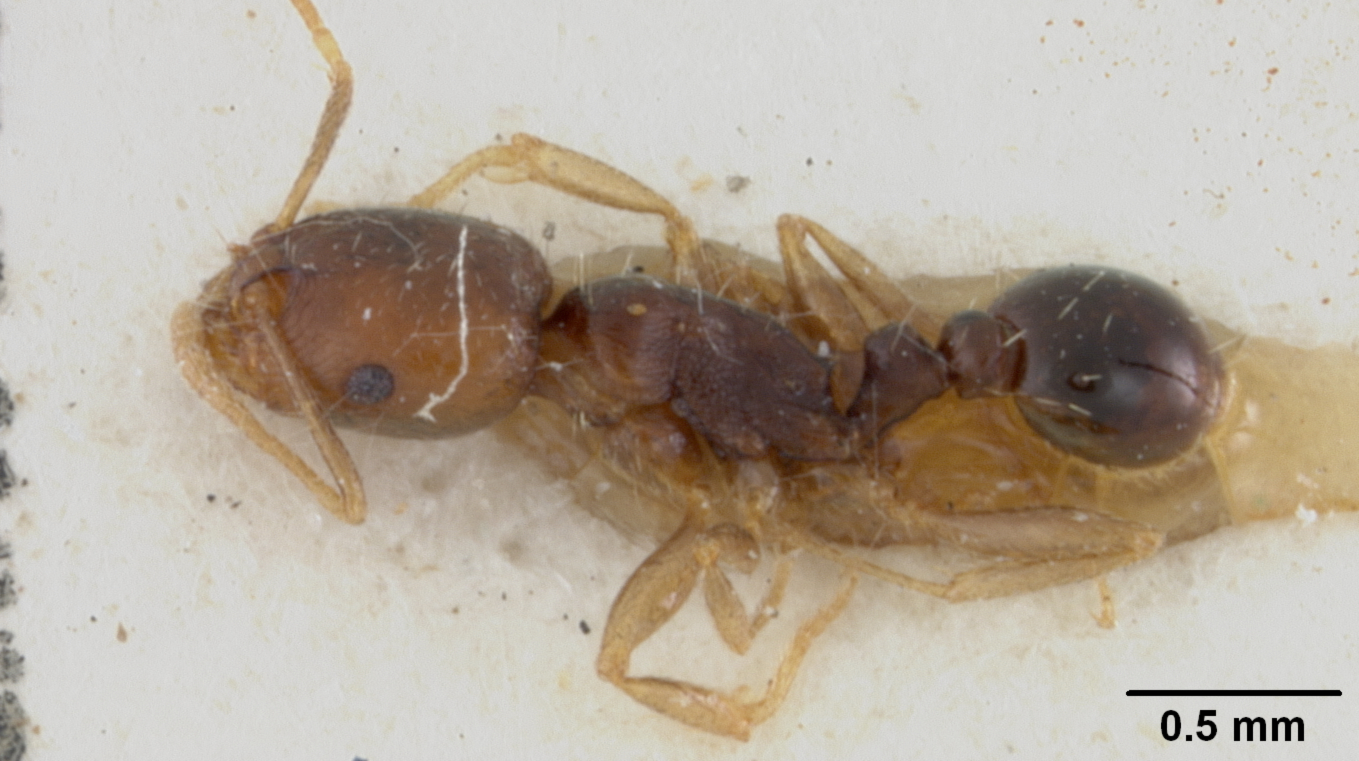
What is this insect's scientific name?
Tetramorium signatum
